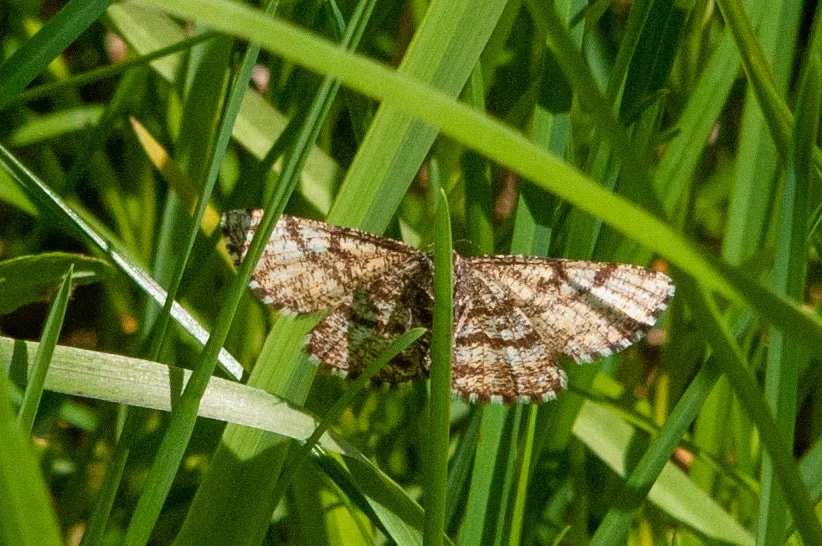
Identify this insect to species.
Ematurga atomaria
